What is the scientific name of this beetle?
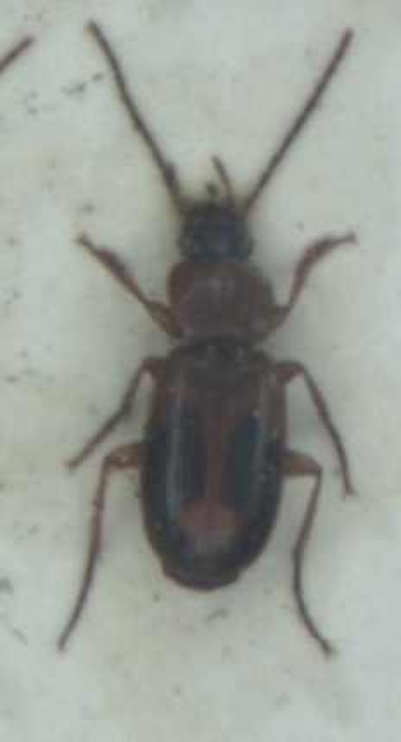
Badister bullatus
